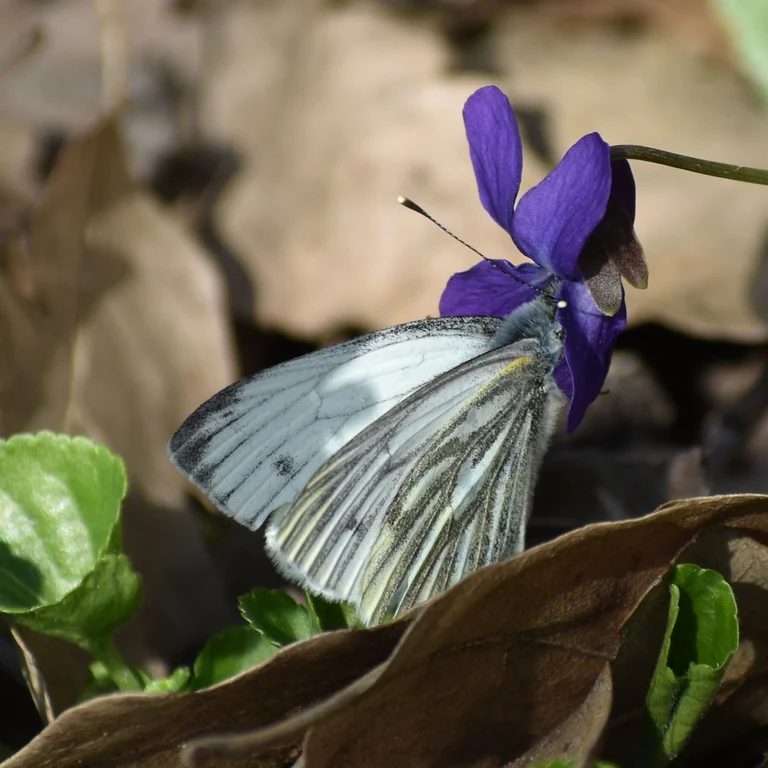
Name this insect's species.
Pieris napi
